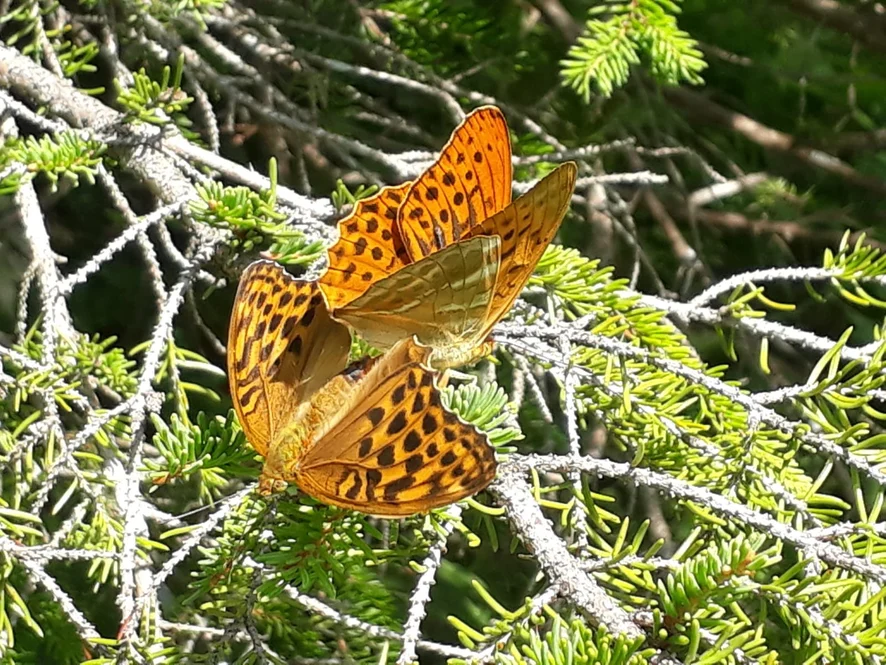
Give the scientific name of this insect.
Argynnis paphia
